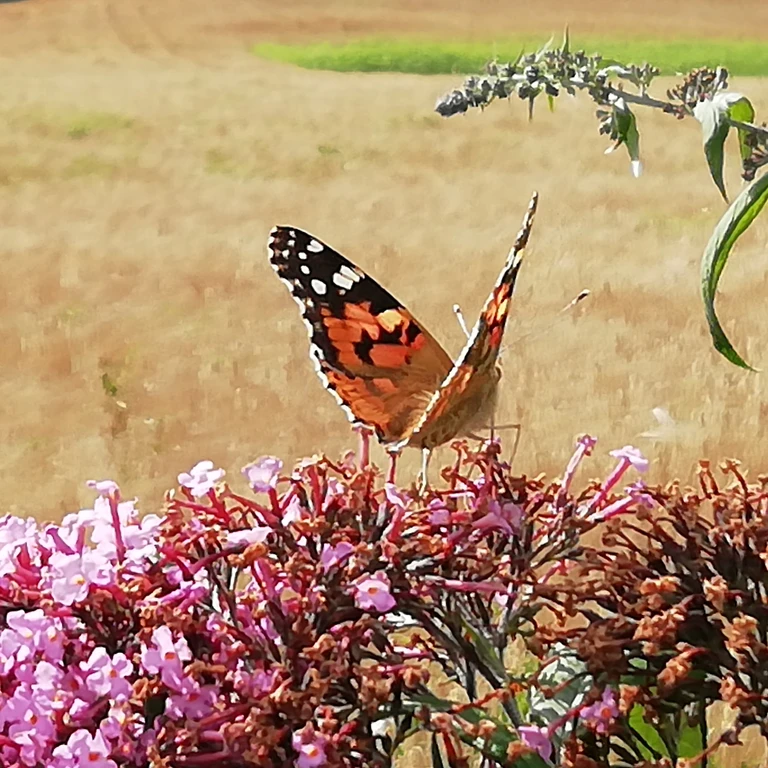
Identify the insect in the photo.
Vanessa cardui
